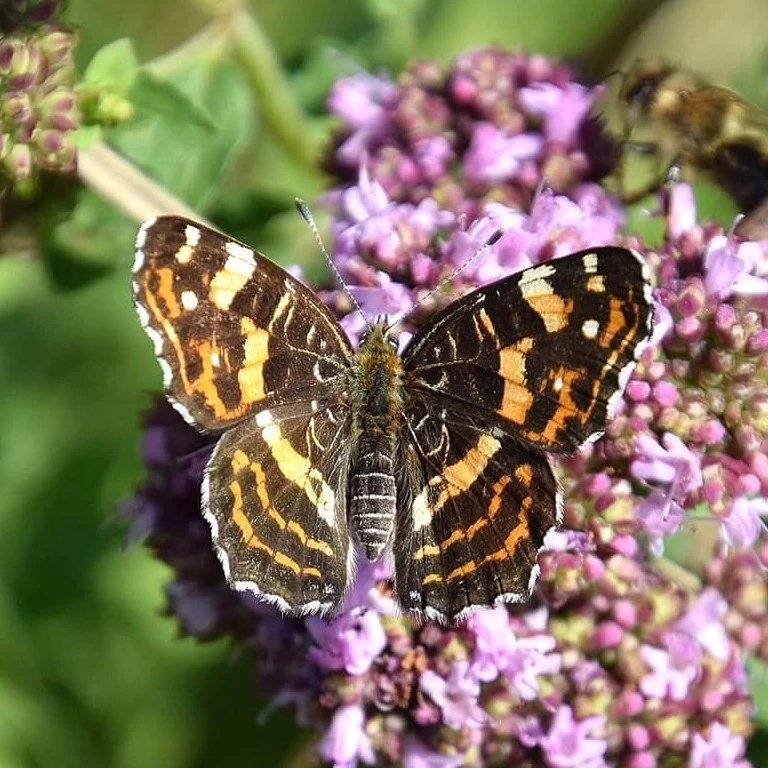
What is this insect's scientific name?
Araschnia levana
